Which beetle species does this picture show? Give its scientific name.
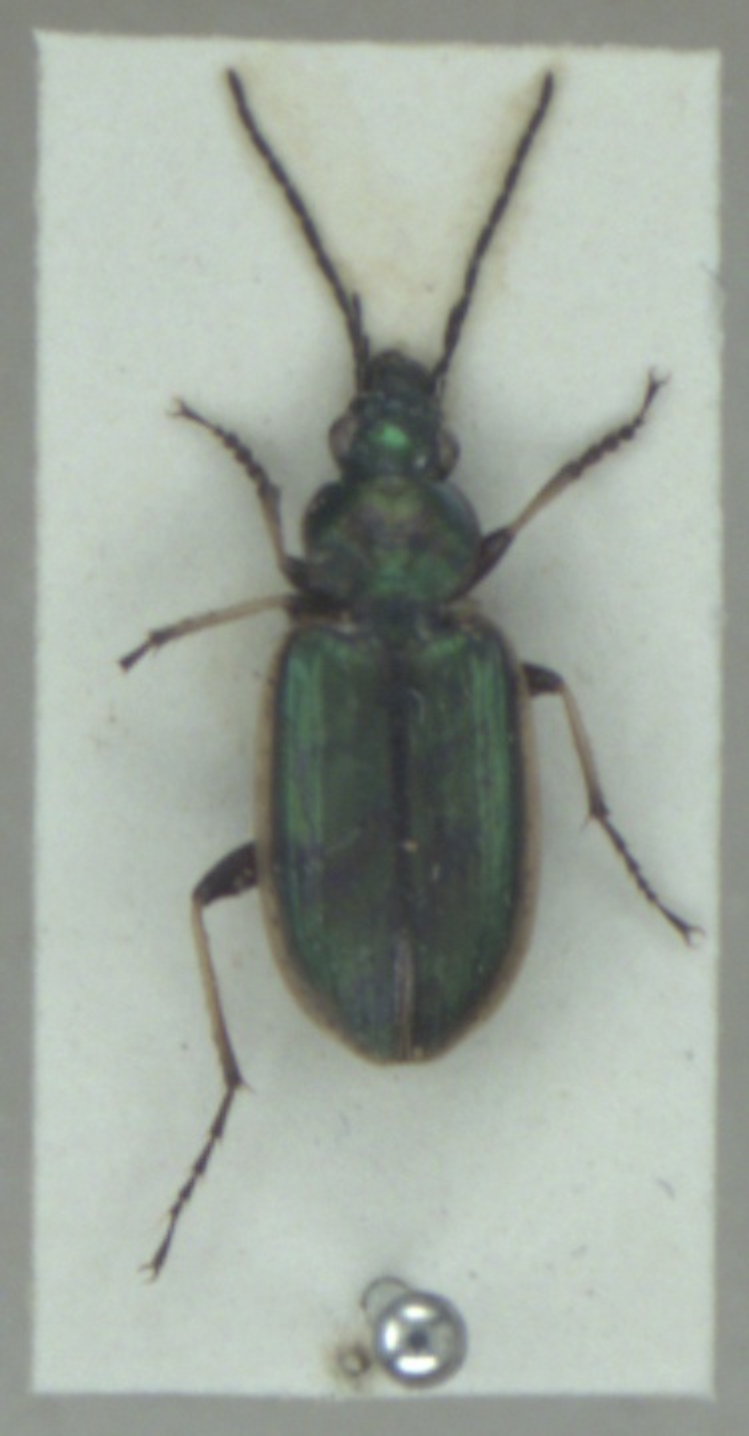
Agonum marginatum
